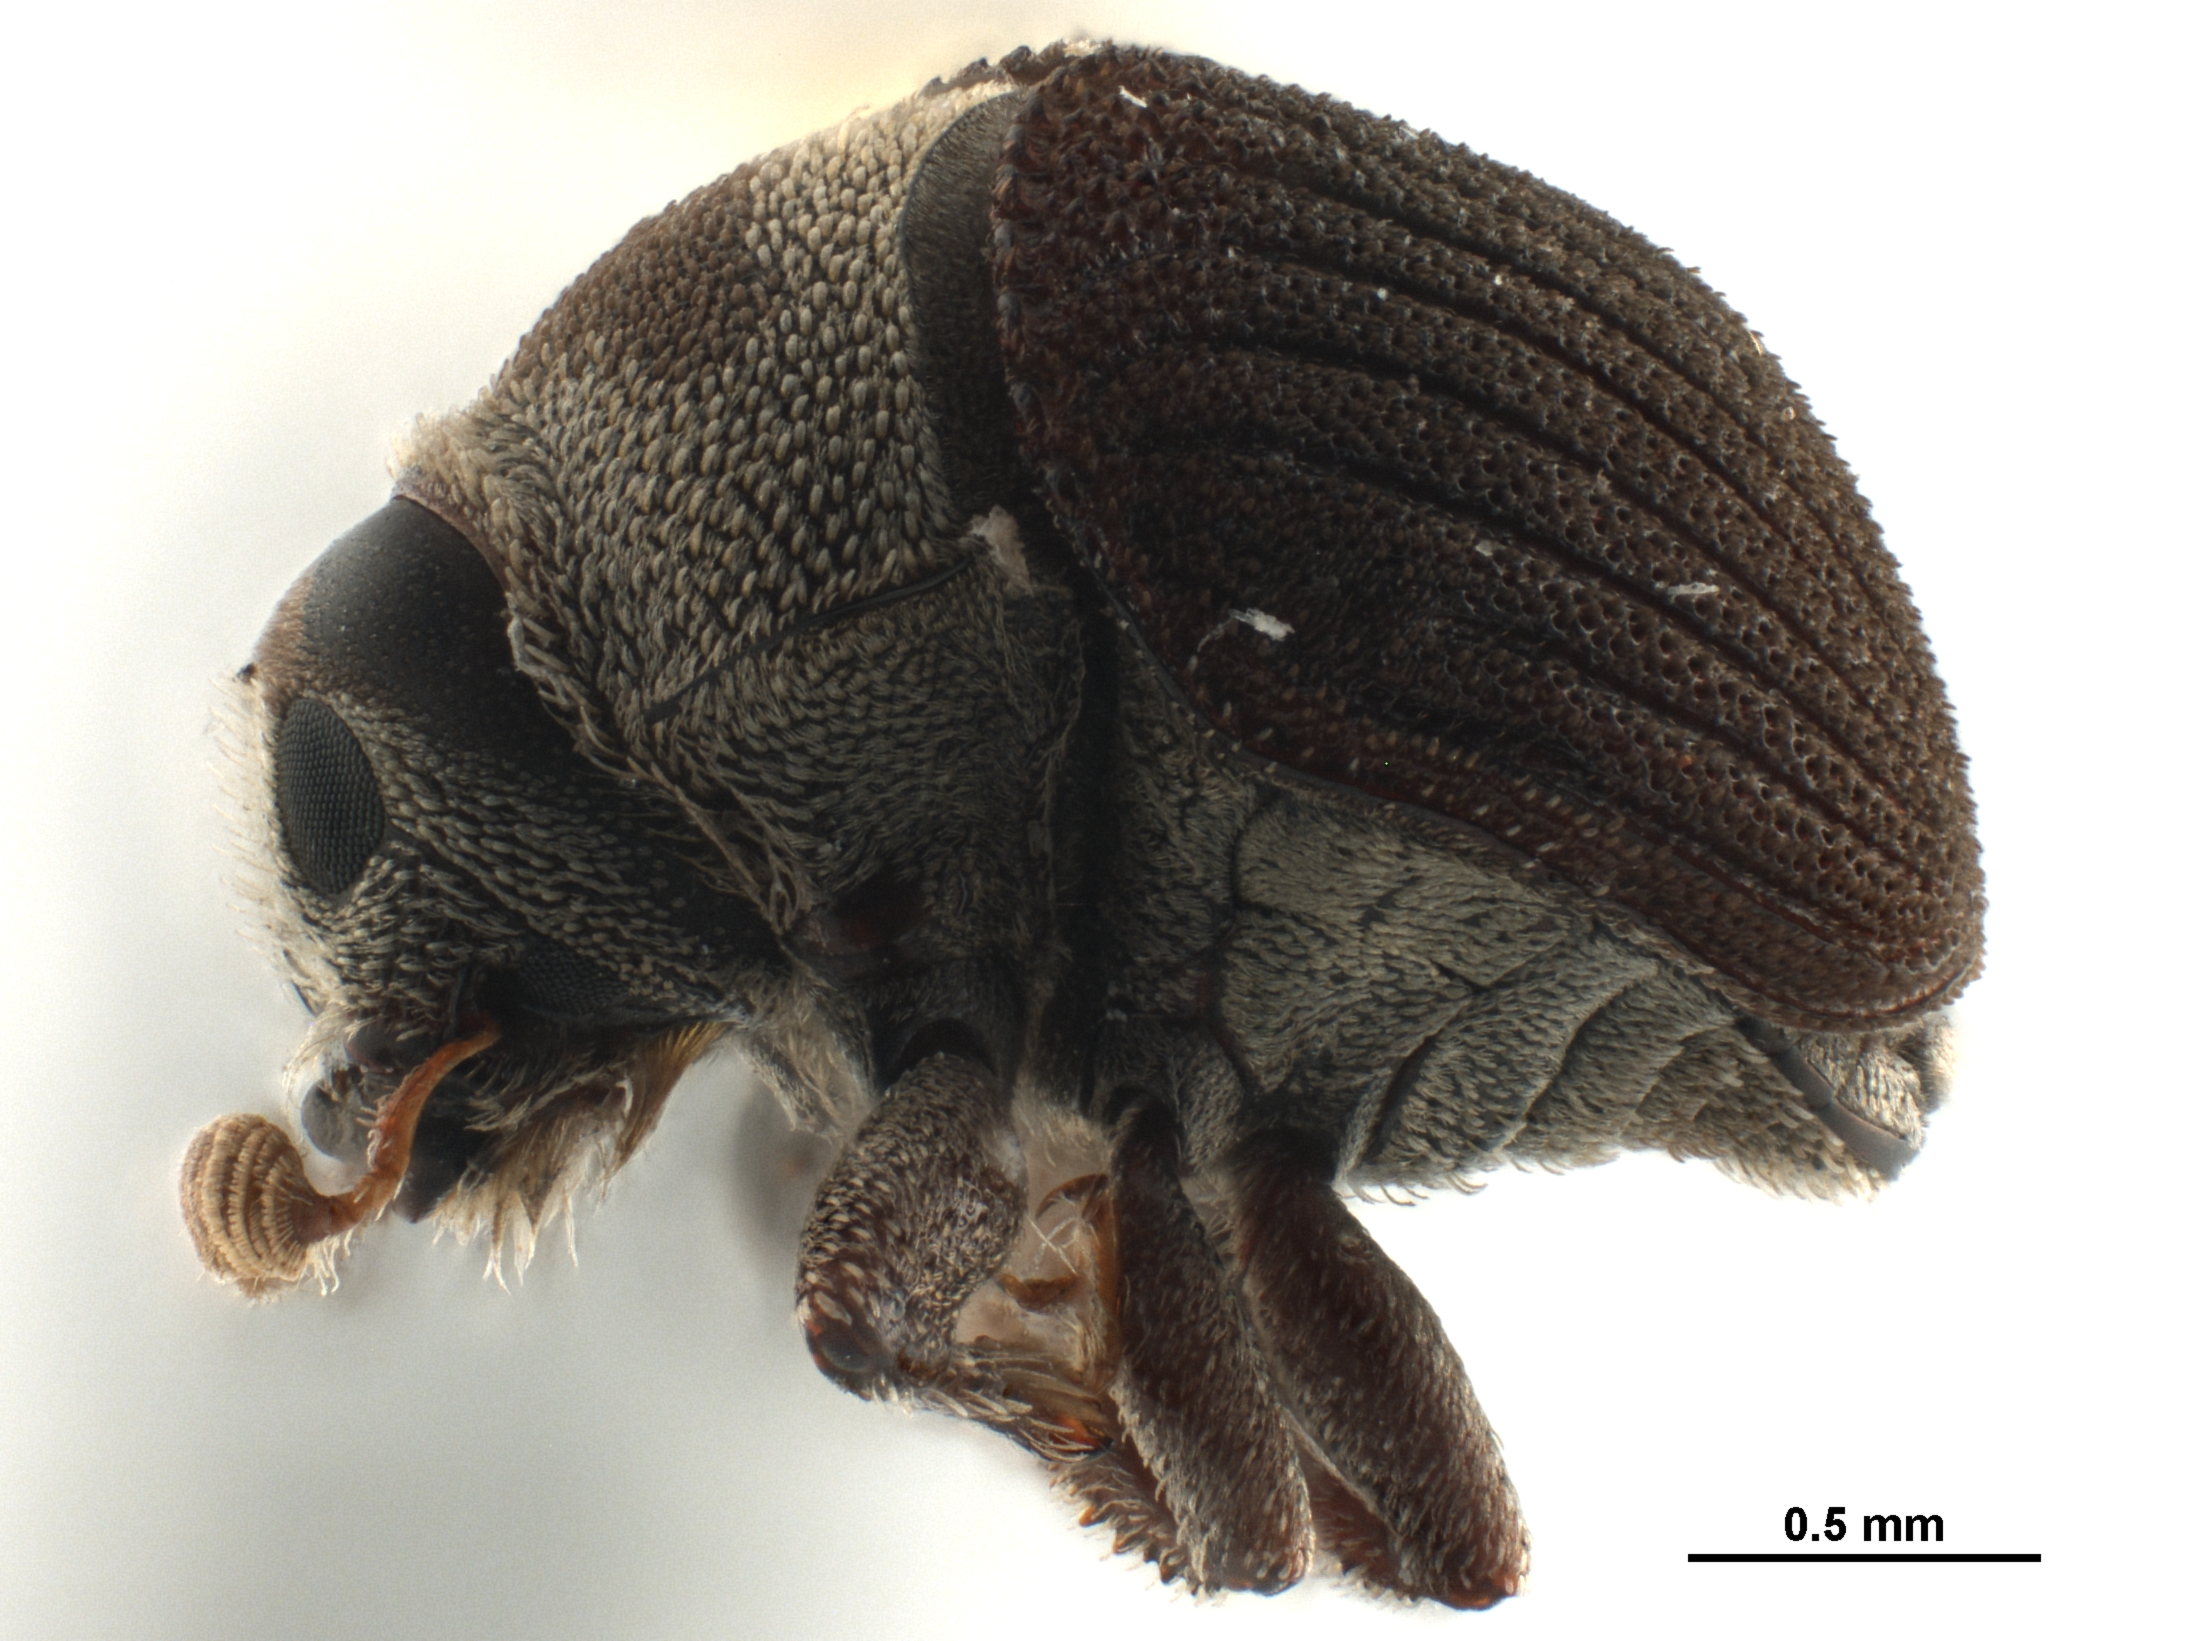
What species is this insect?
Sphaerotrypes coimbatorensis
